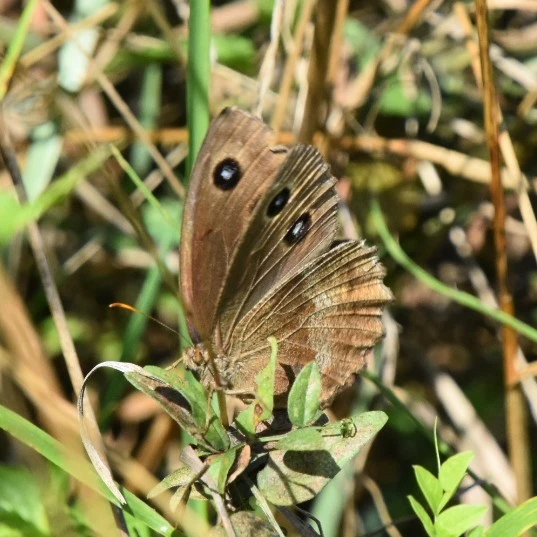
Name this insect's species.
Minois dryas
